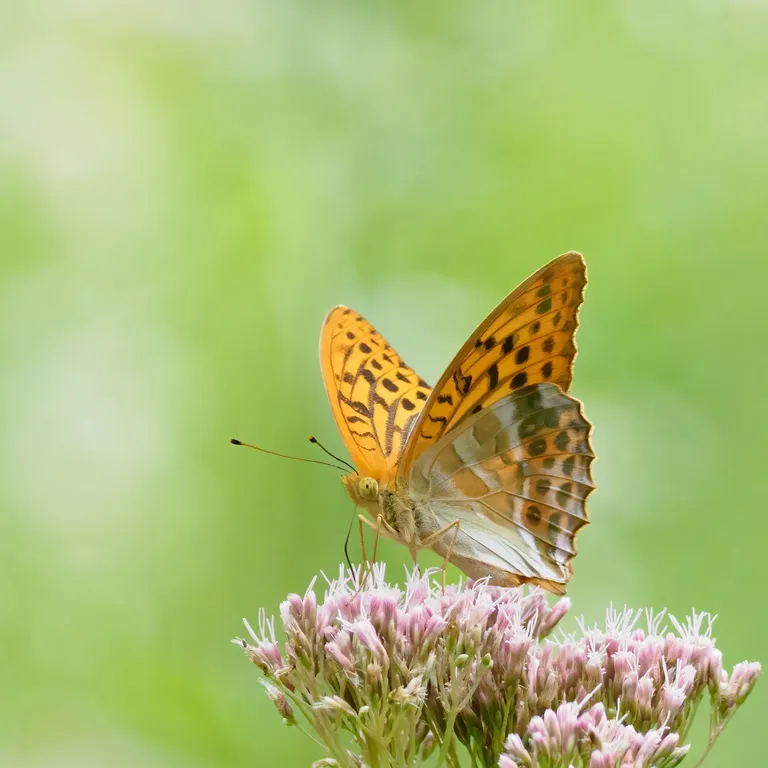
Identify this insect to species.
Argynnis paphia
